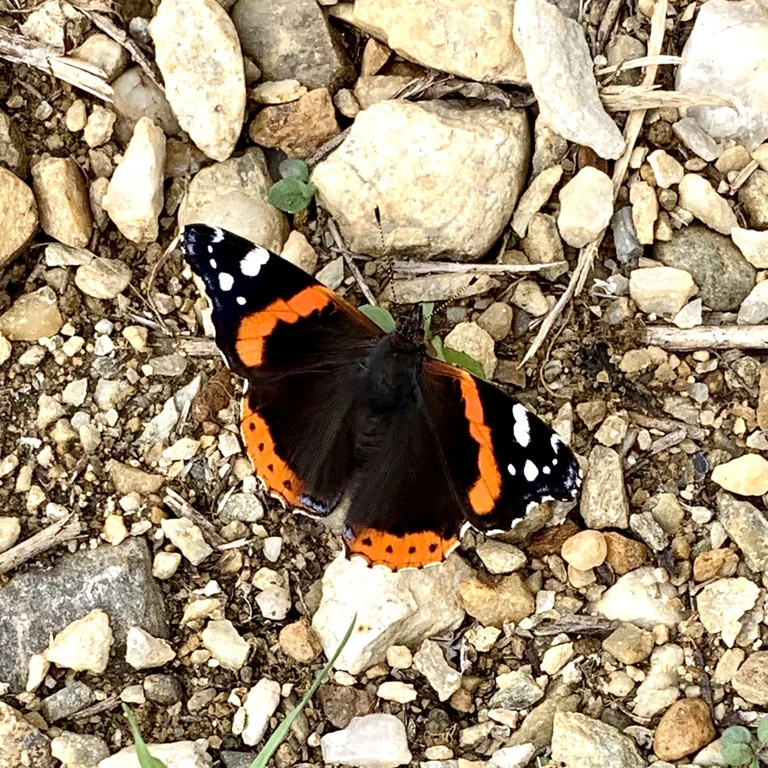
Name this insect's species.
Vanessa atalanta
